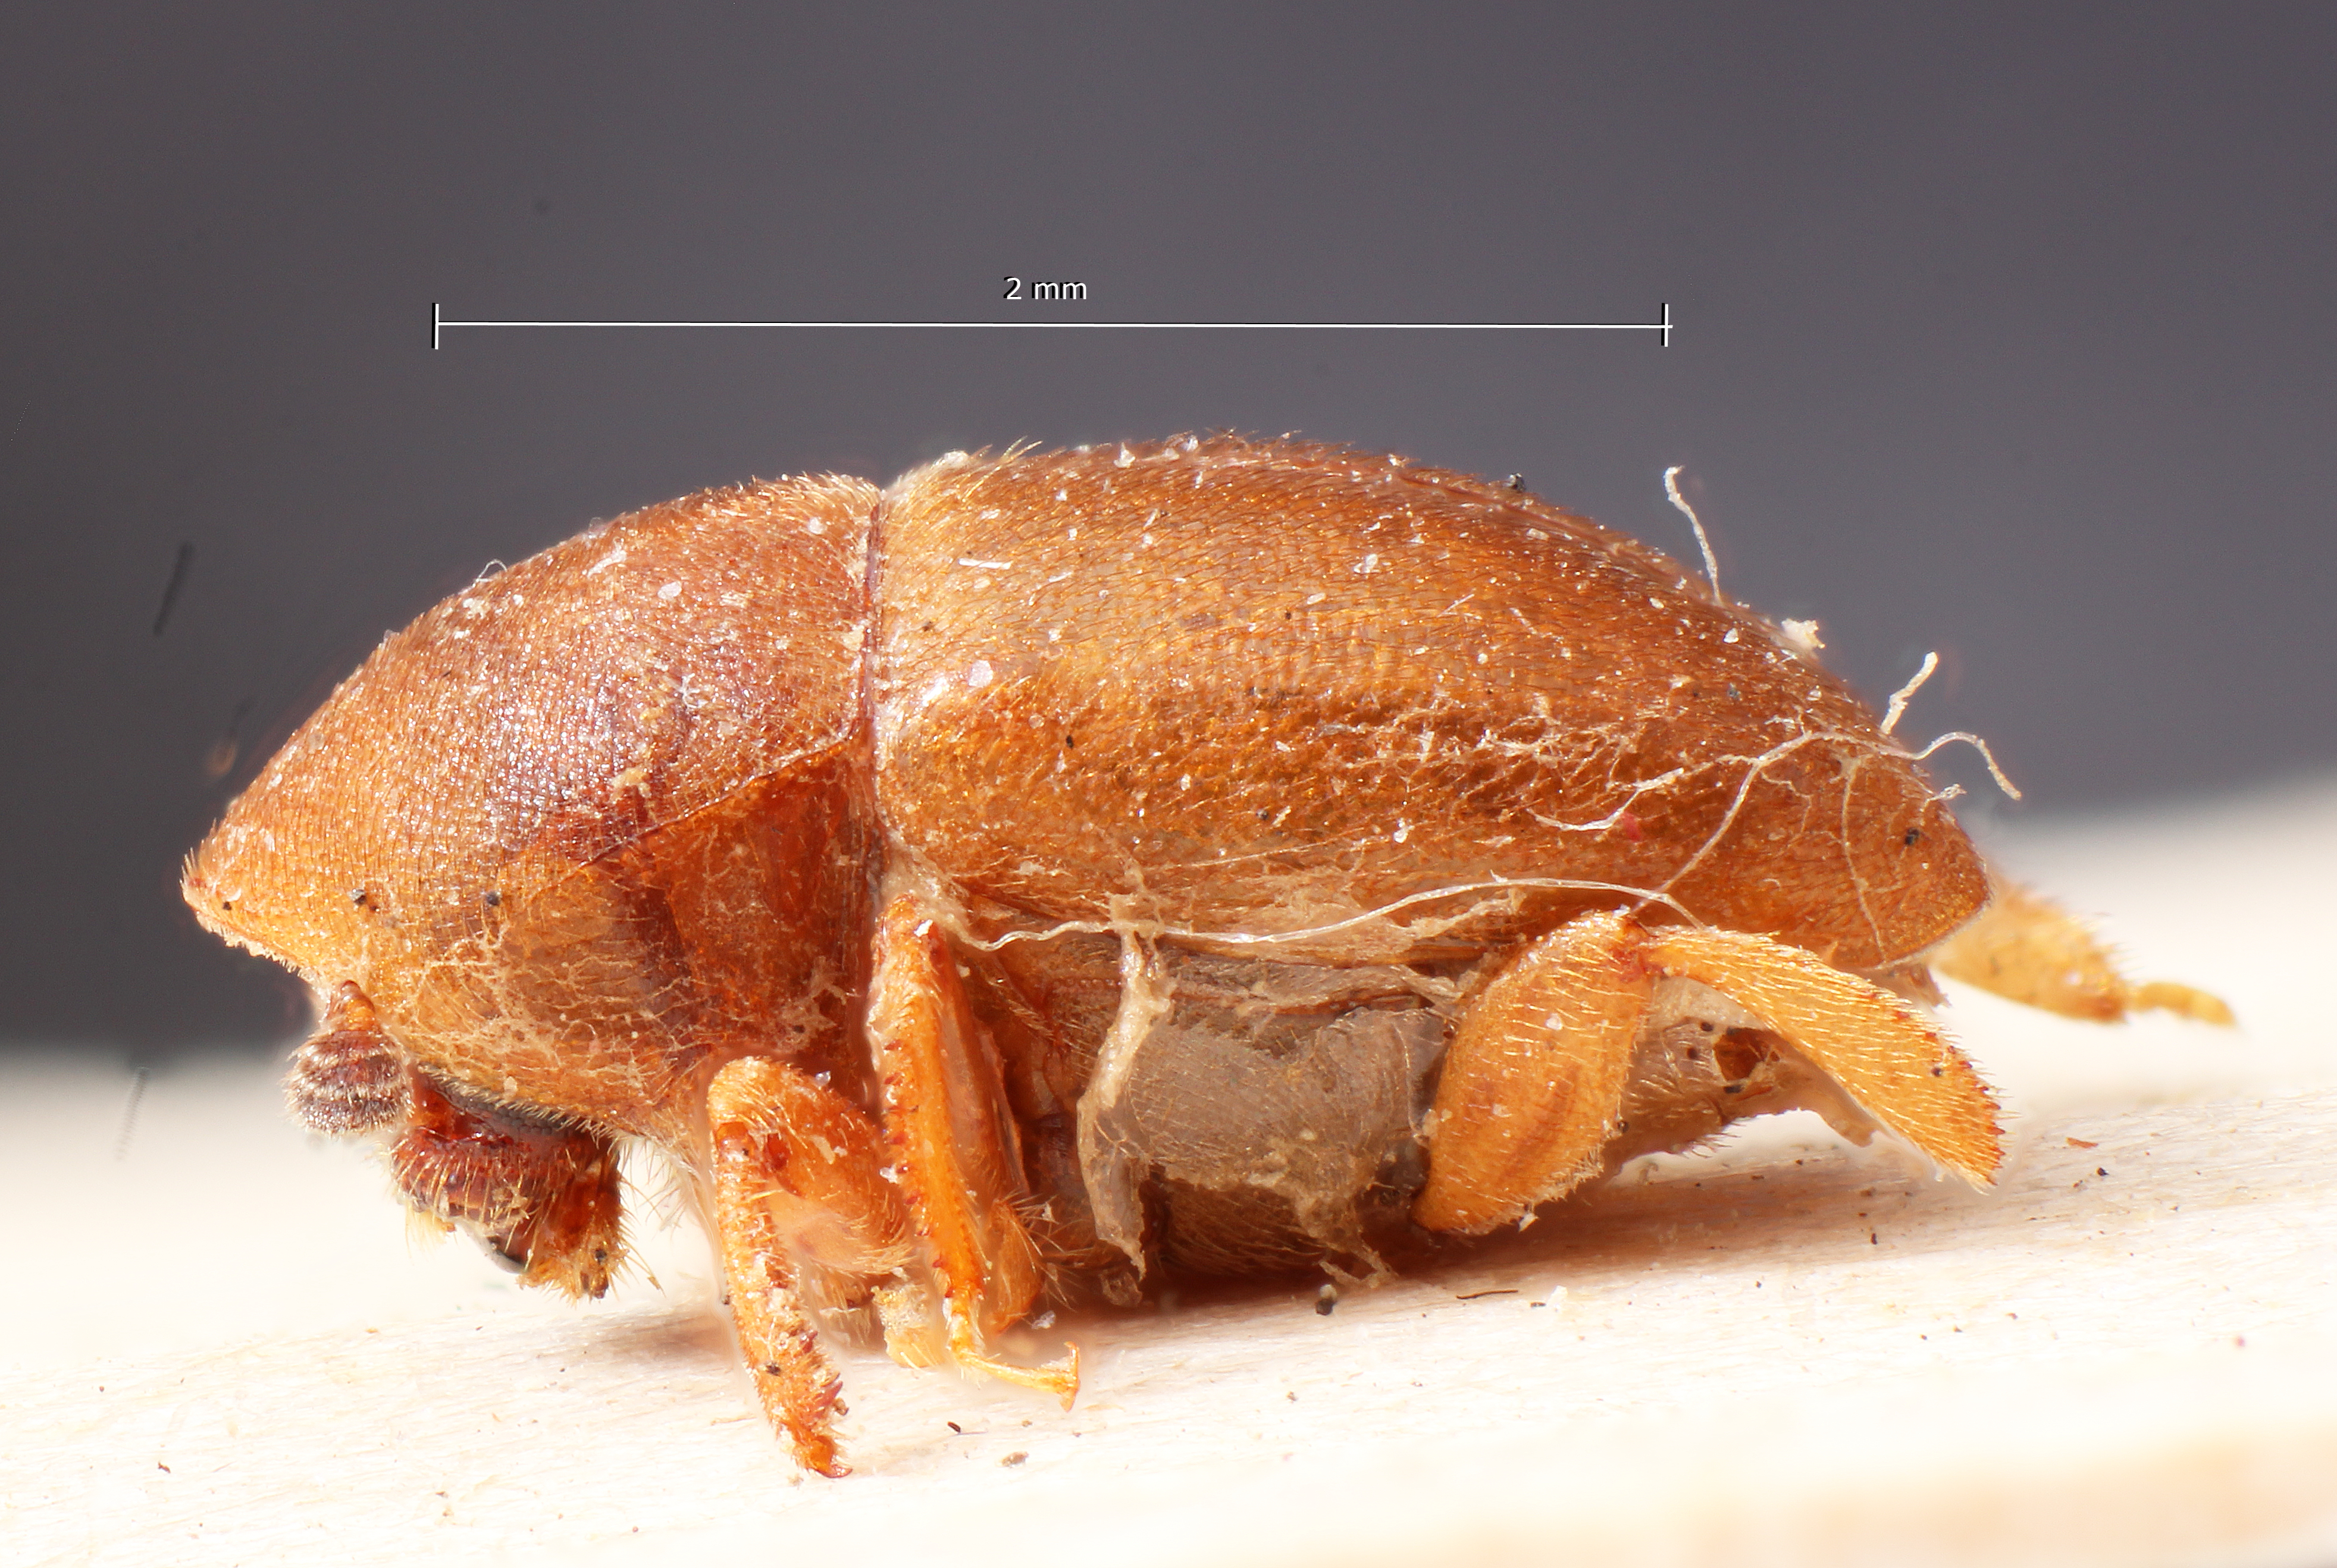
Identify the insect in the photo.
Prionoscelis similis
